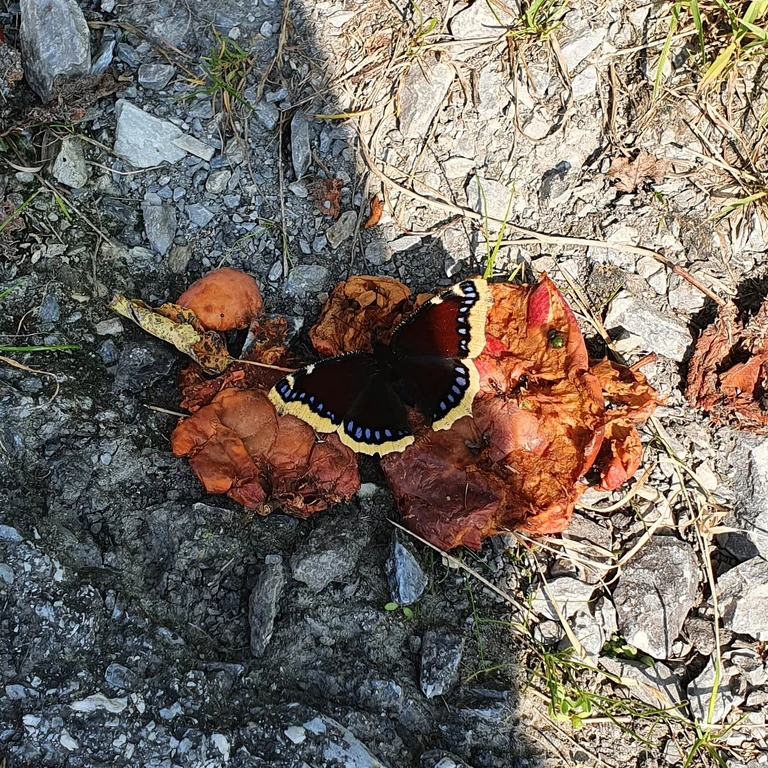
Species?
Nymphalis antiopa
